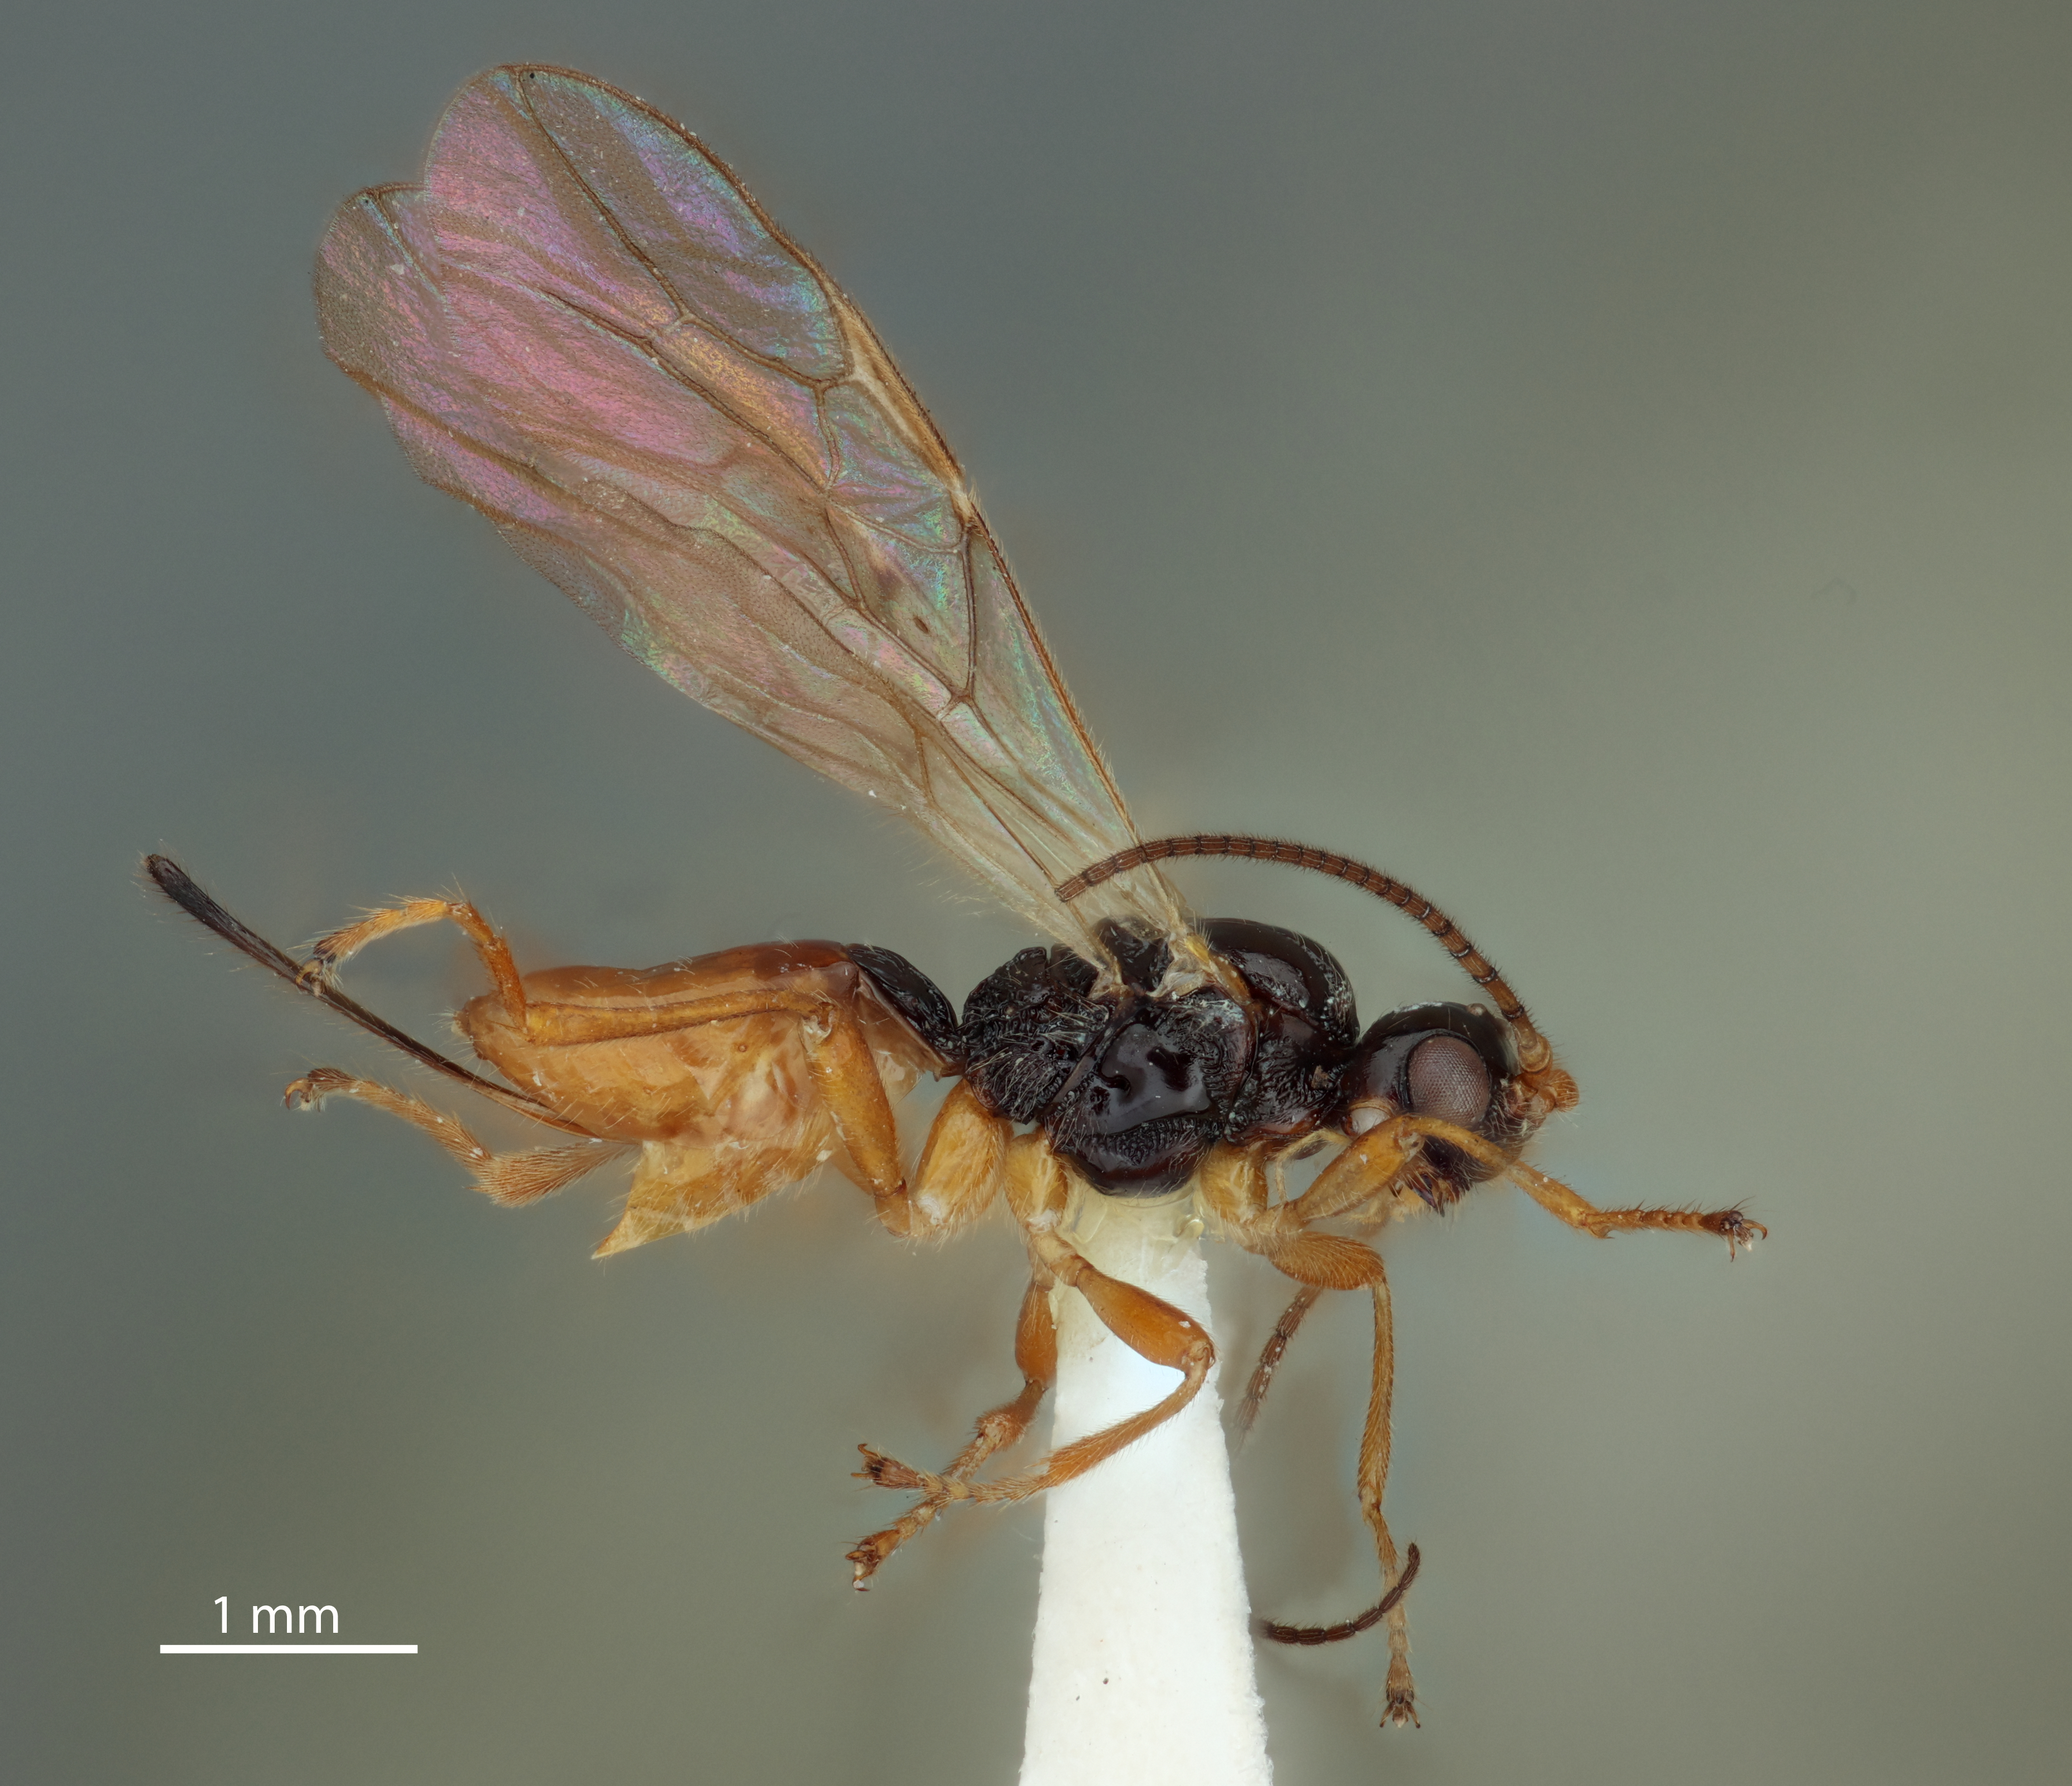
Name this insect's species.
Phaenocarpa puberae
